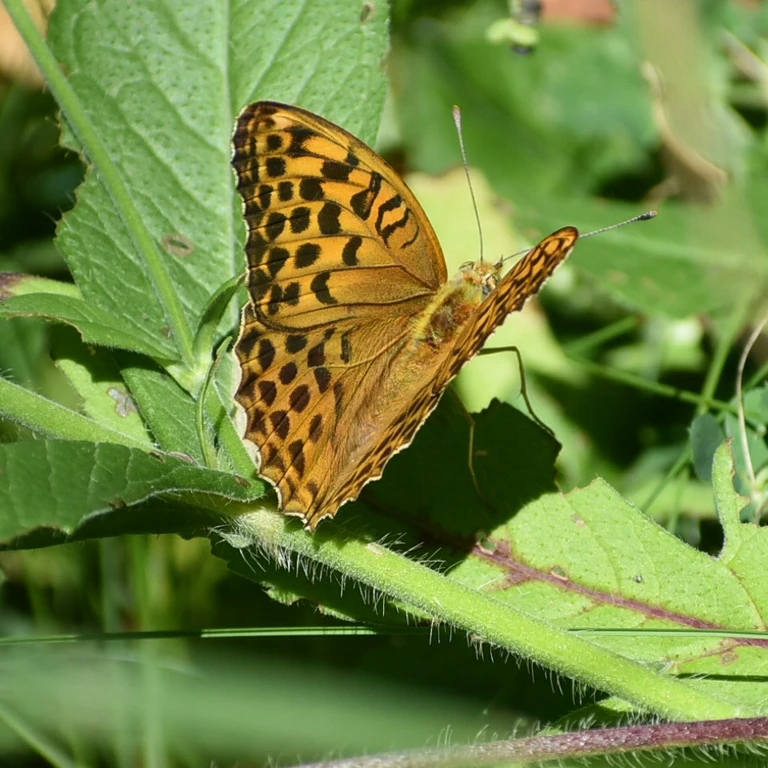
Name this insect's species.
Argynnis paphia
